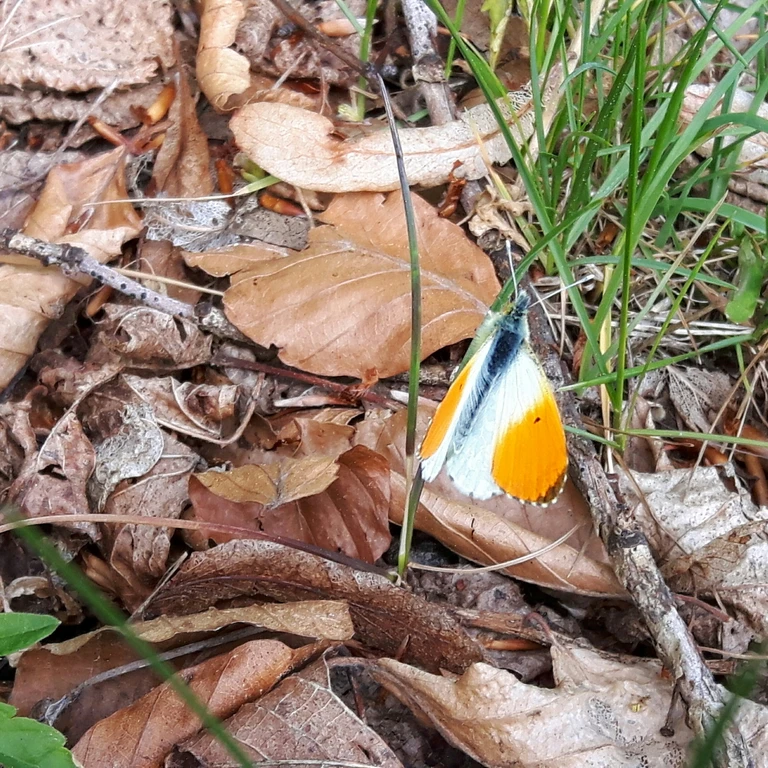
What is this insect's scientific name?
Anthocharis cardamines
